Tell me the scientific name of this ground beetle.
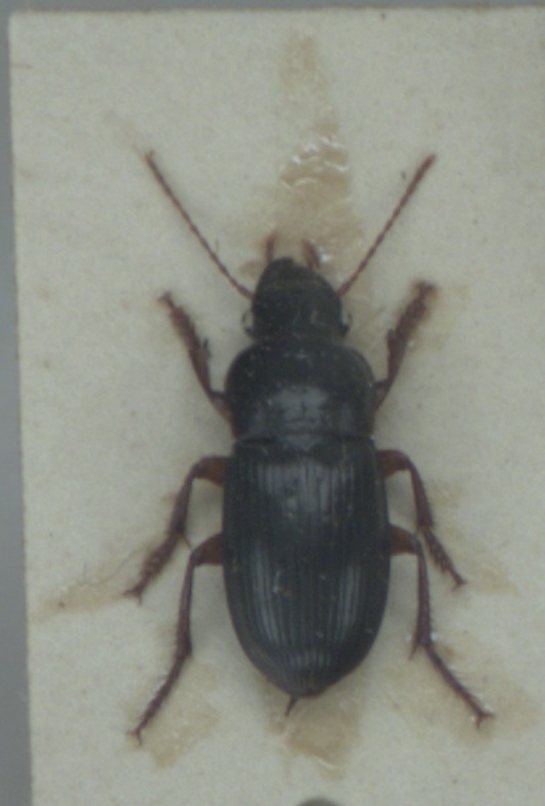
Harpalus latus
